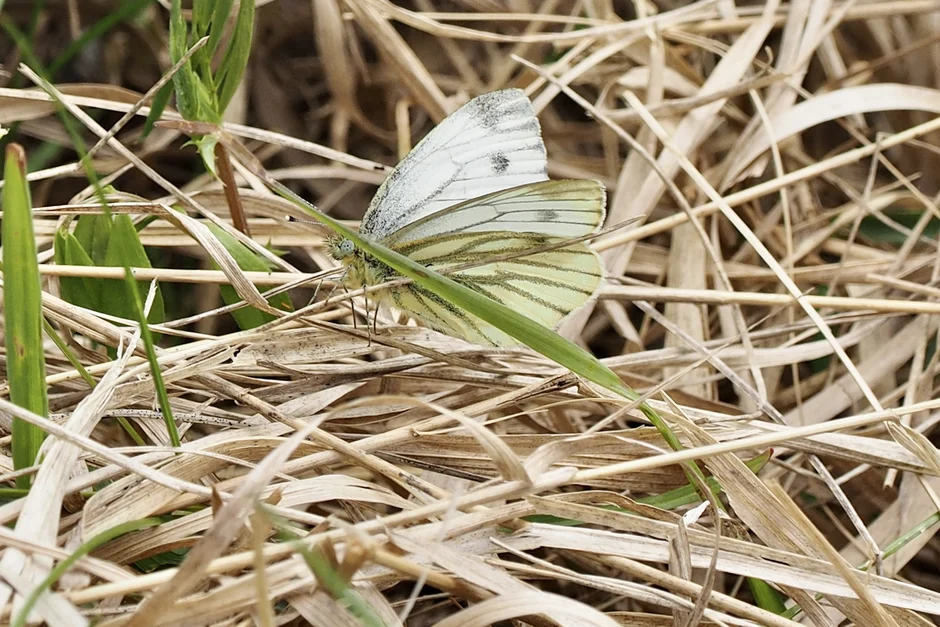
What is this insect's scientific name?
Pieris napi
